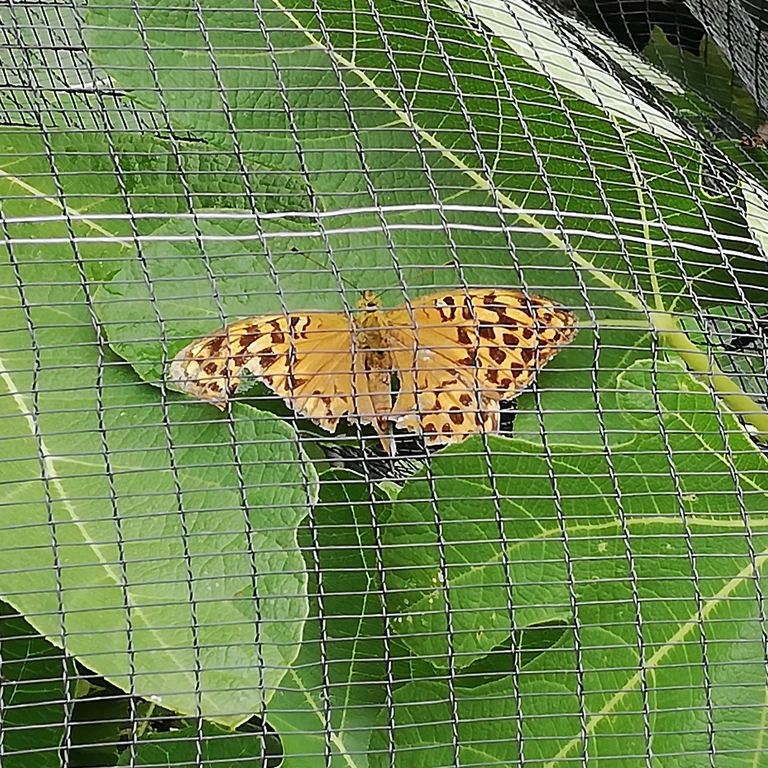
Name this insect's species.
Argynnis paphia
